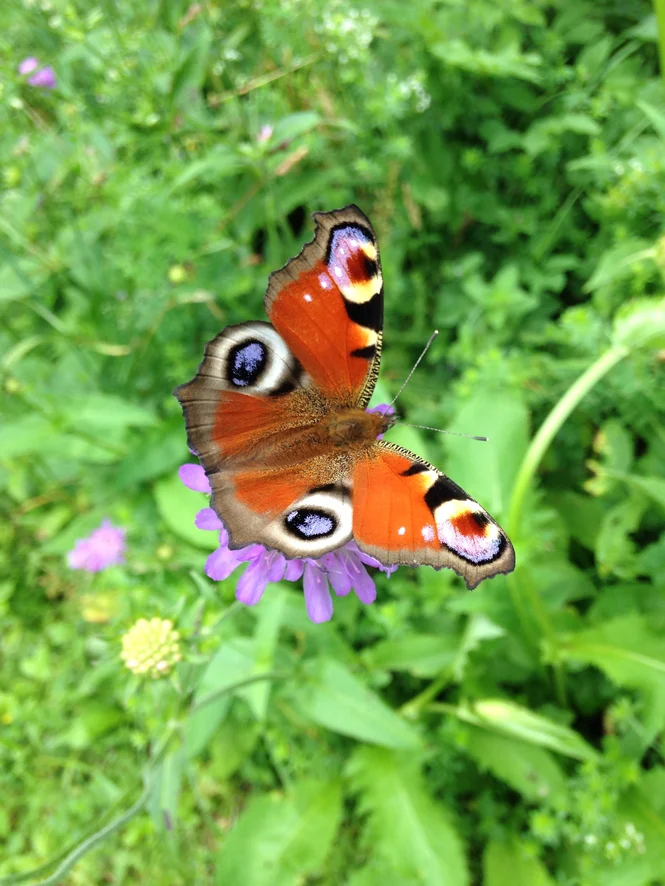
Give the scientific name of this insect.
Aglais io
